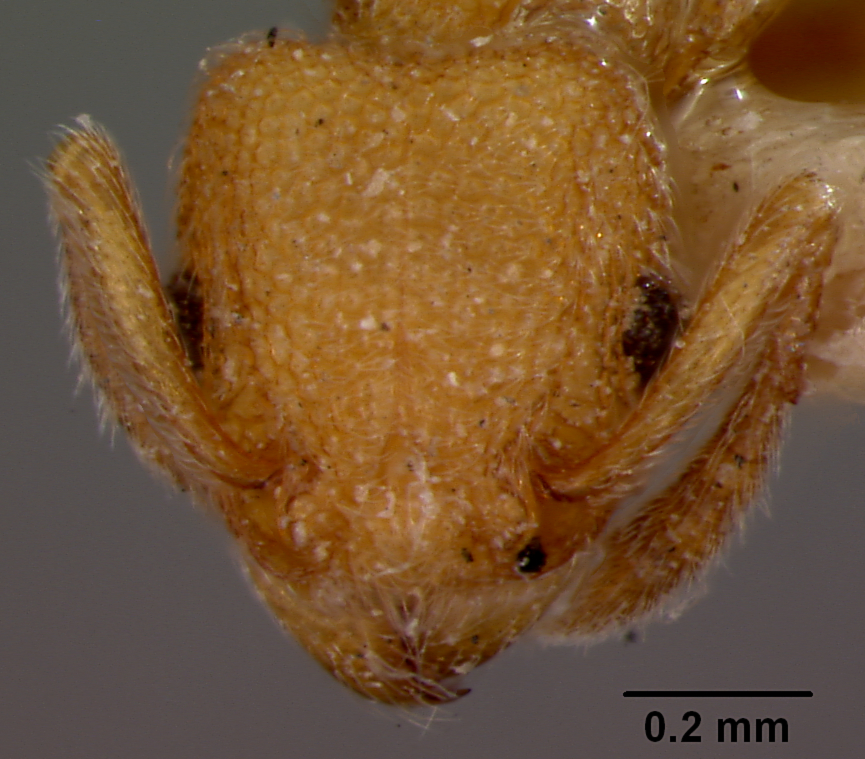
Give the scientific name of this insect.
Triglyphothrix mayri
